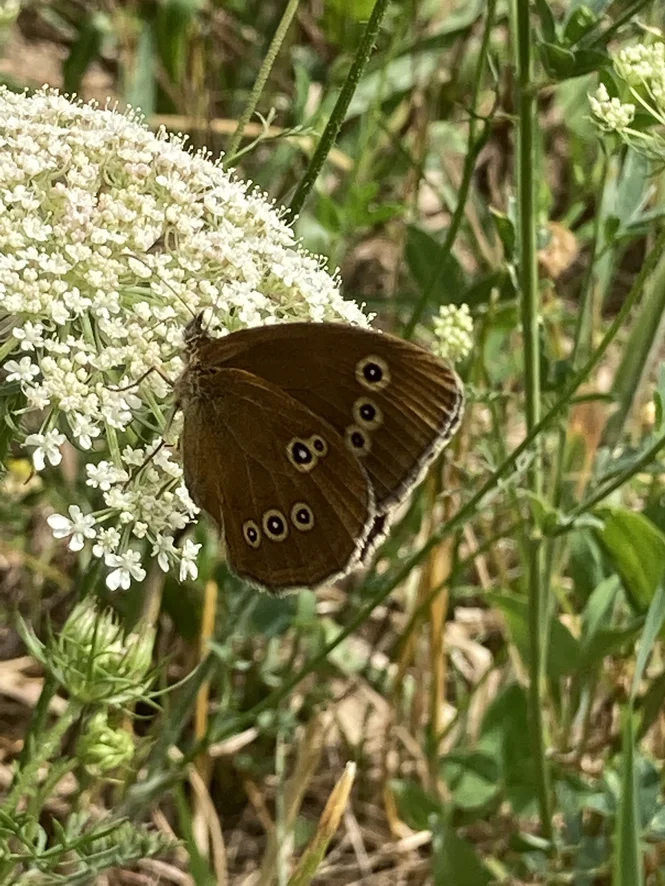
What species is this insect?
Aphantopus hyperantus
